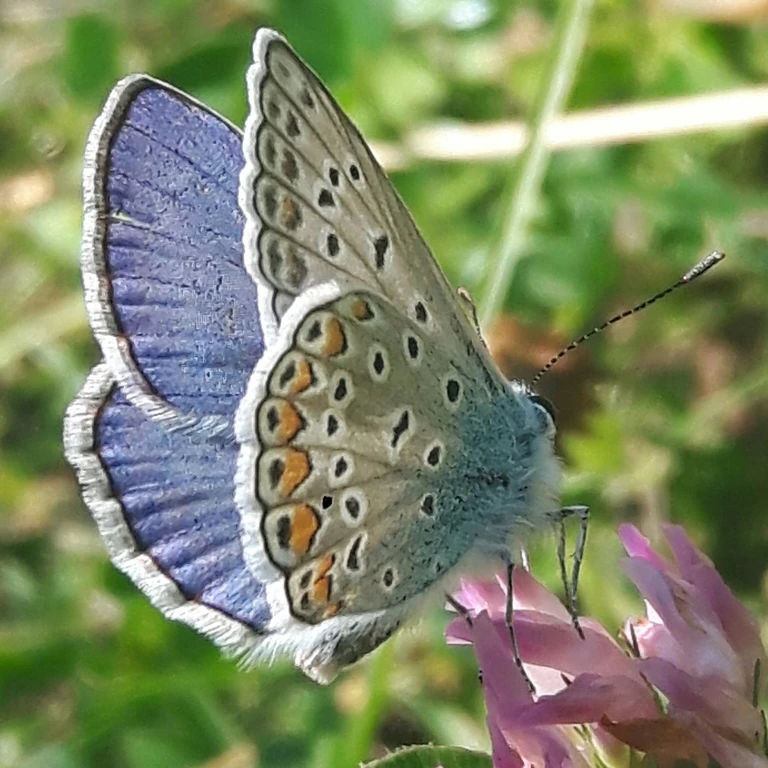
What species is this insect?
Polyommatus icarus
